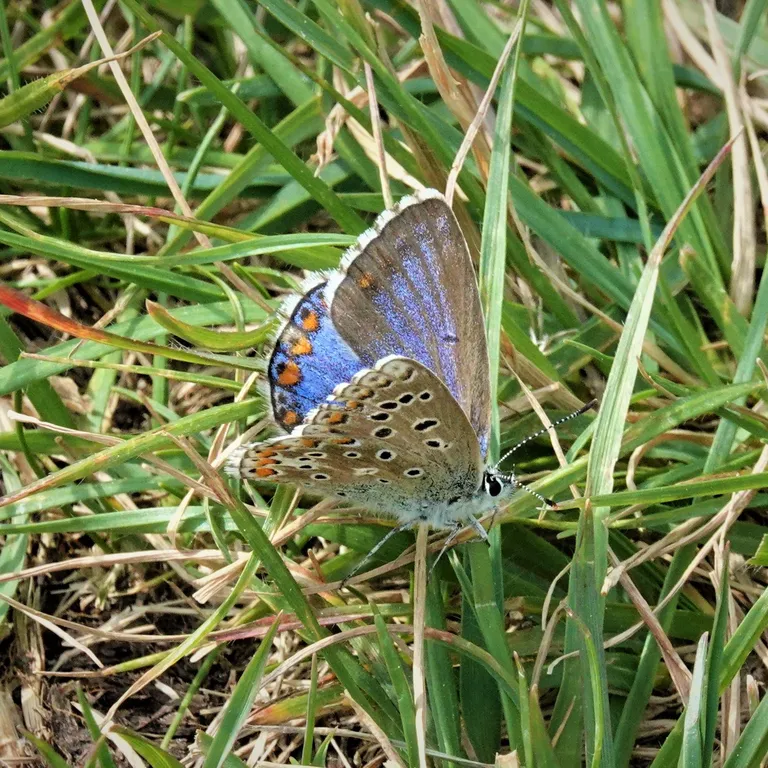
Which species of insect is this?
Lysandra bellargus
